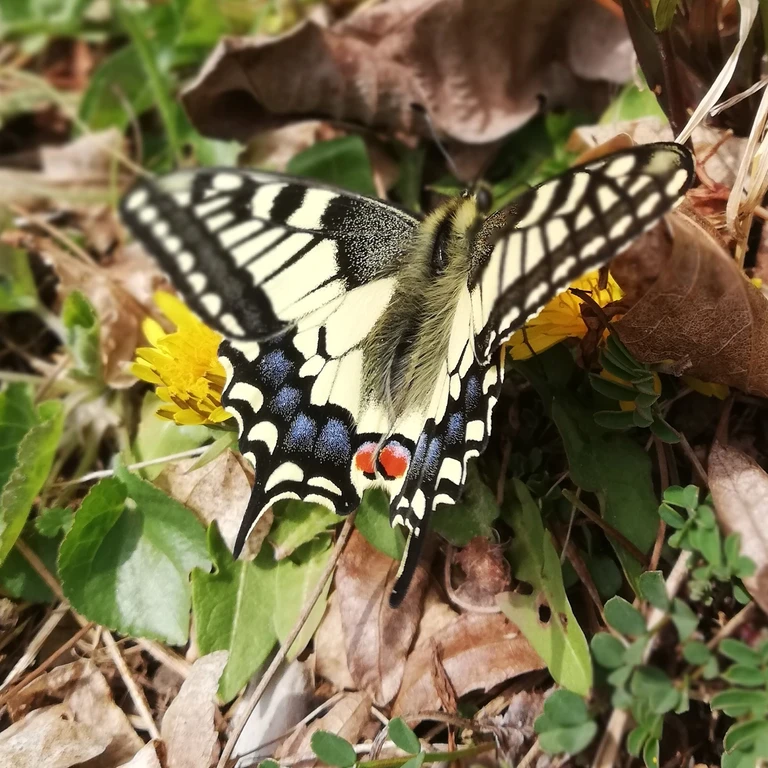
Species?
Papilio machaon
